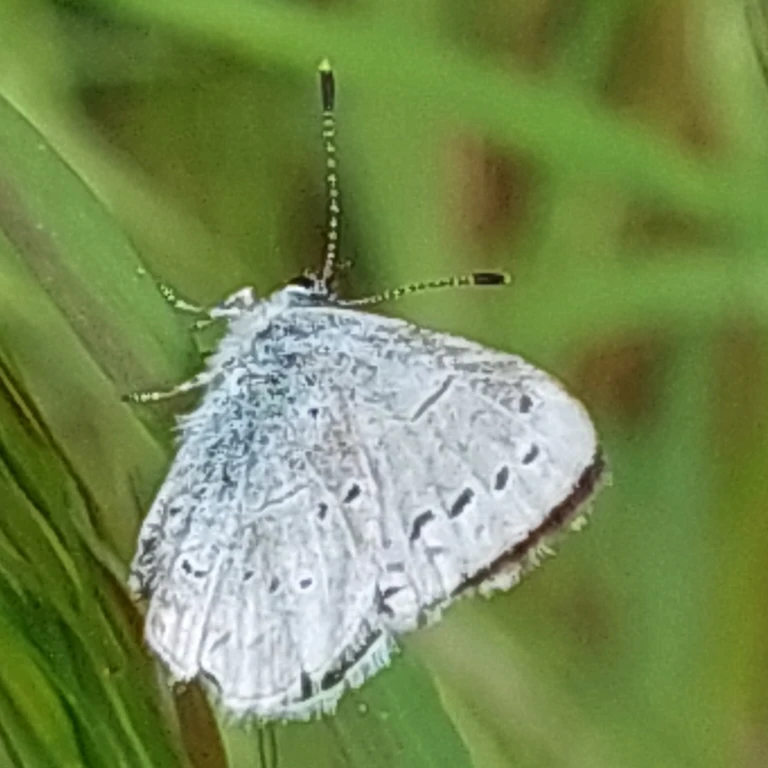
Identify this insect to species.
Celastrina argiolus
